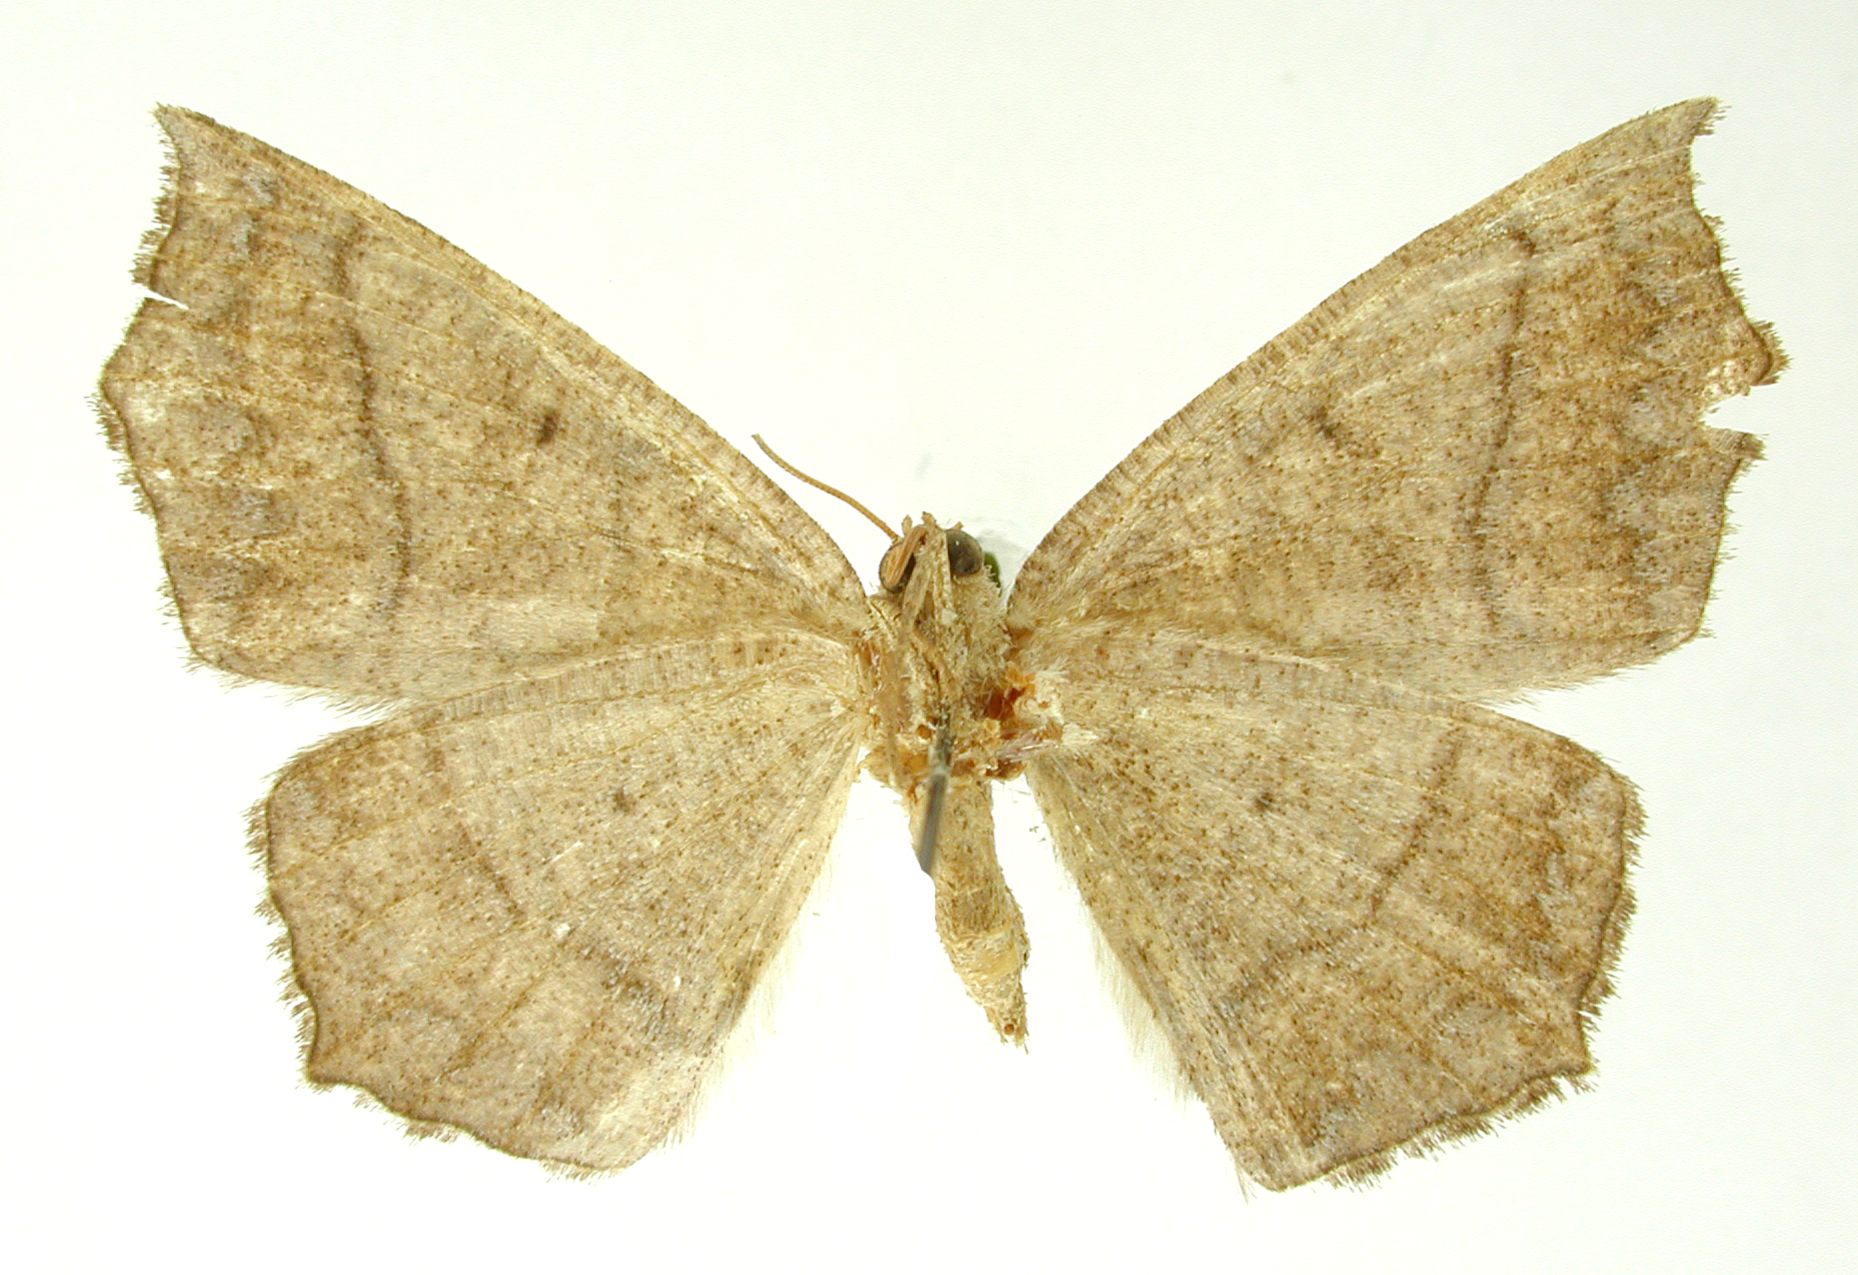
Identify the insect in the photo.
Anisoperas excurvata
